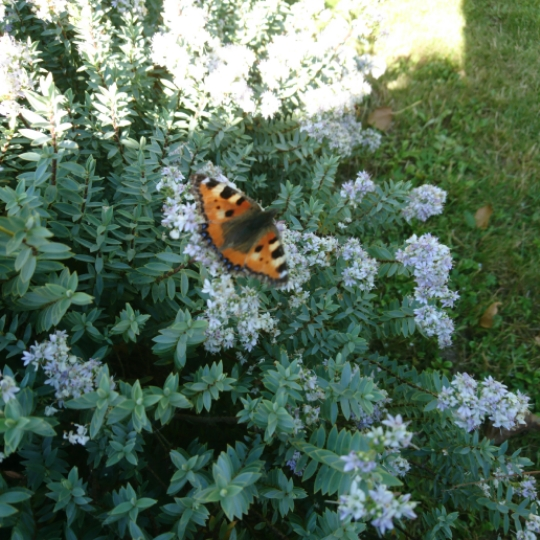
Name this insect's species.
Aglais urticae
